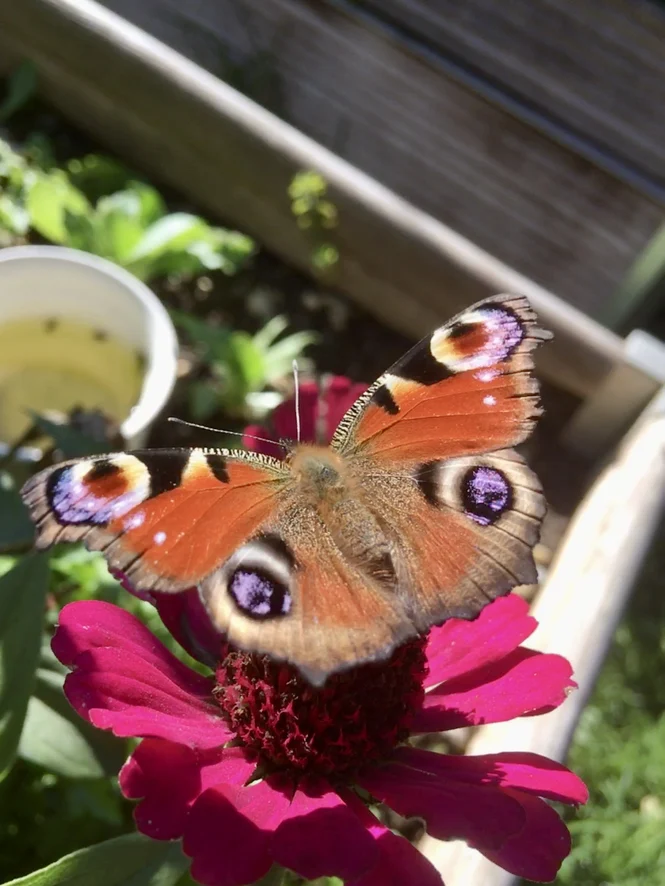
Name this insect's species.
Aglais io
